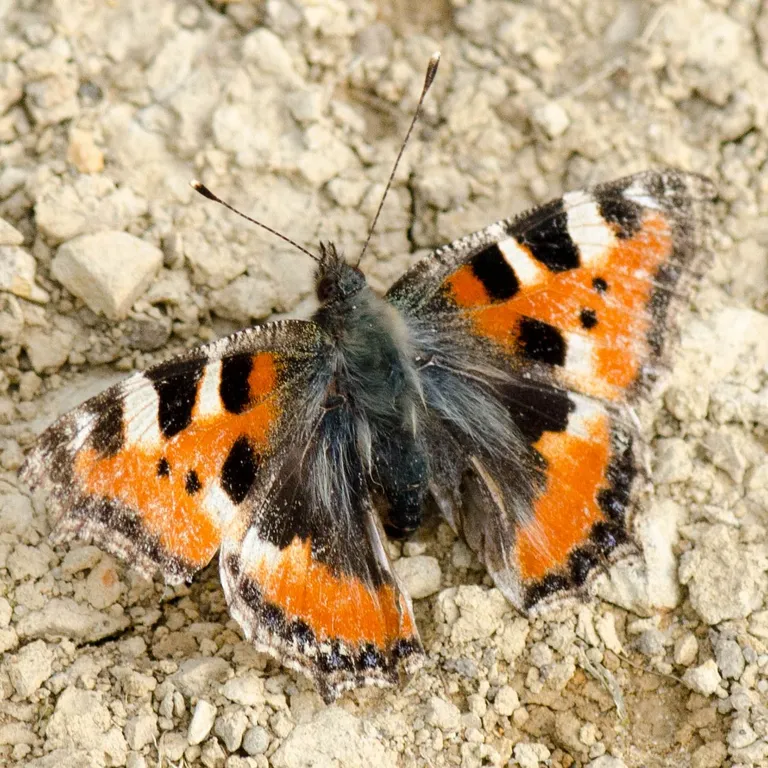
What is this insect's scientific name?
Aglais urticae
